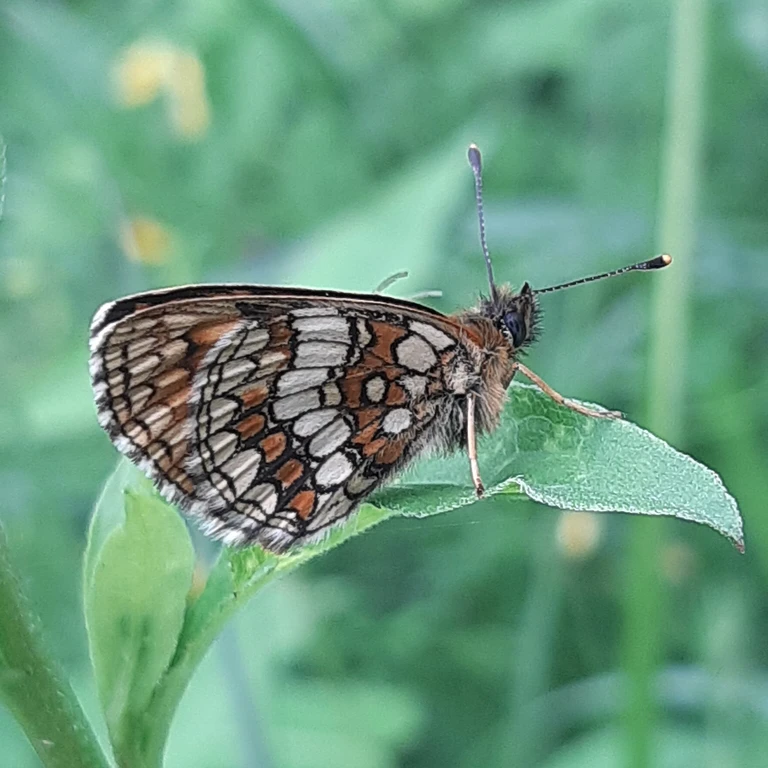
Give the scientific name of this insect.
Melitaea athalia
